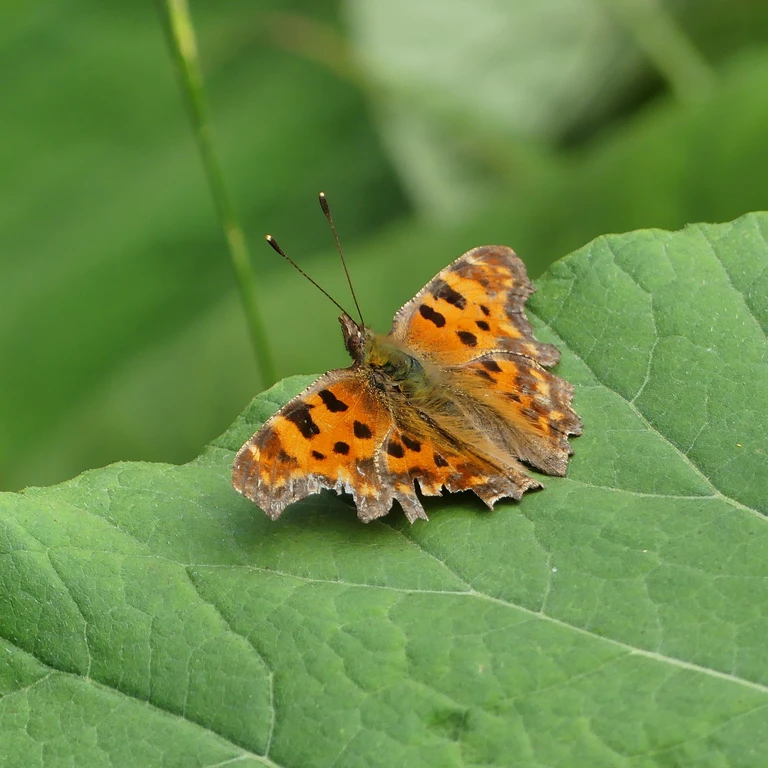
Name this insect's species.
Polygonia c-album
